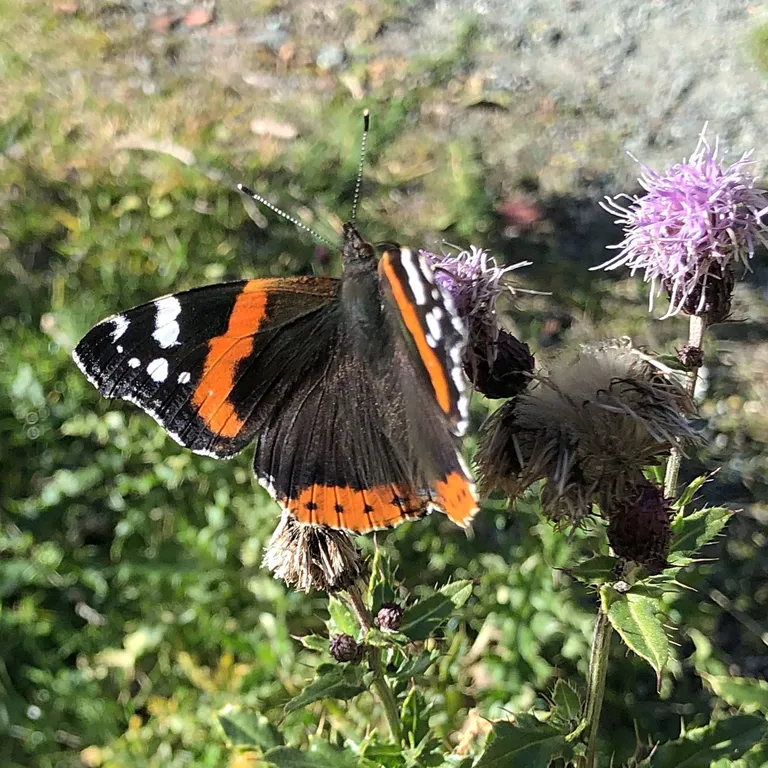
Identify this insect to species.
Vanessa atalanta
